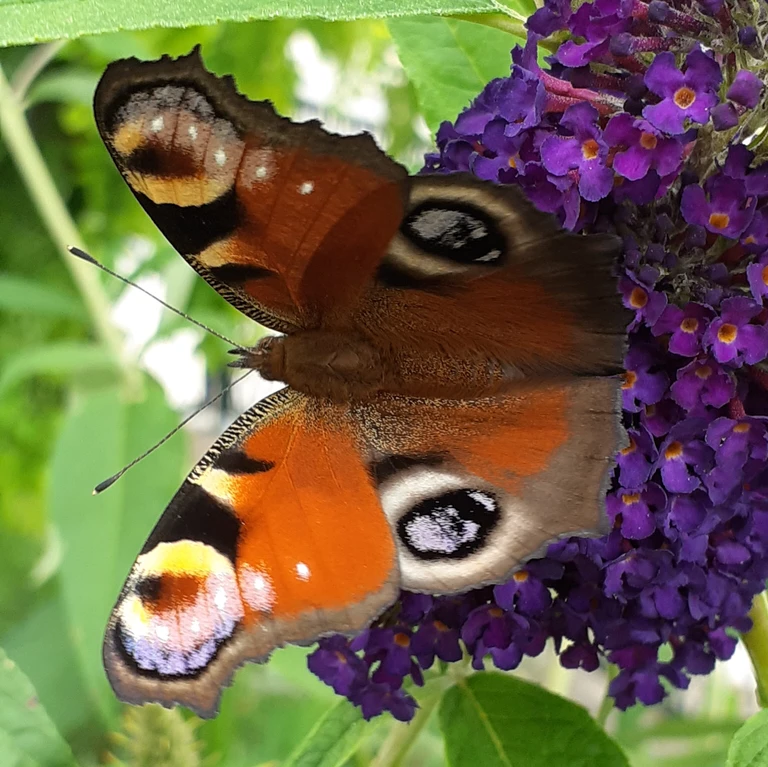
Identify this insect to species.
Aglais io
